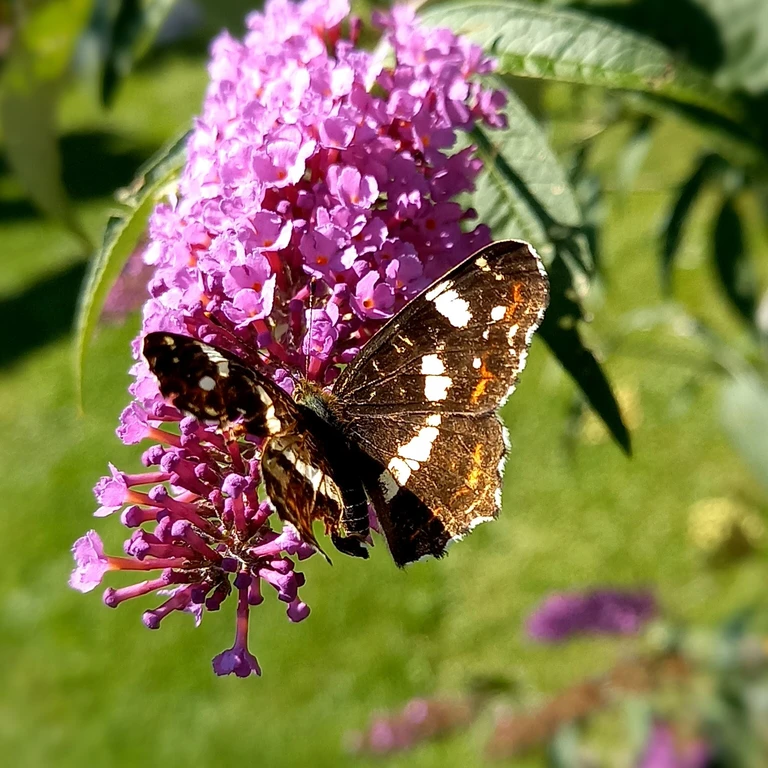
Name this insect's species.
Araschnia levana
